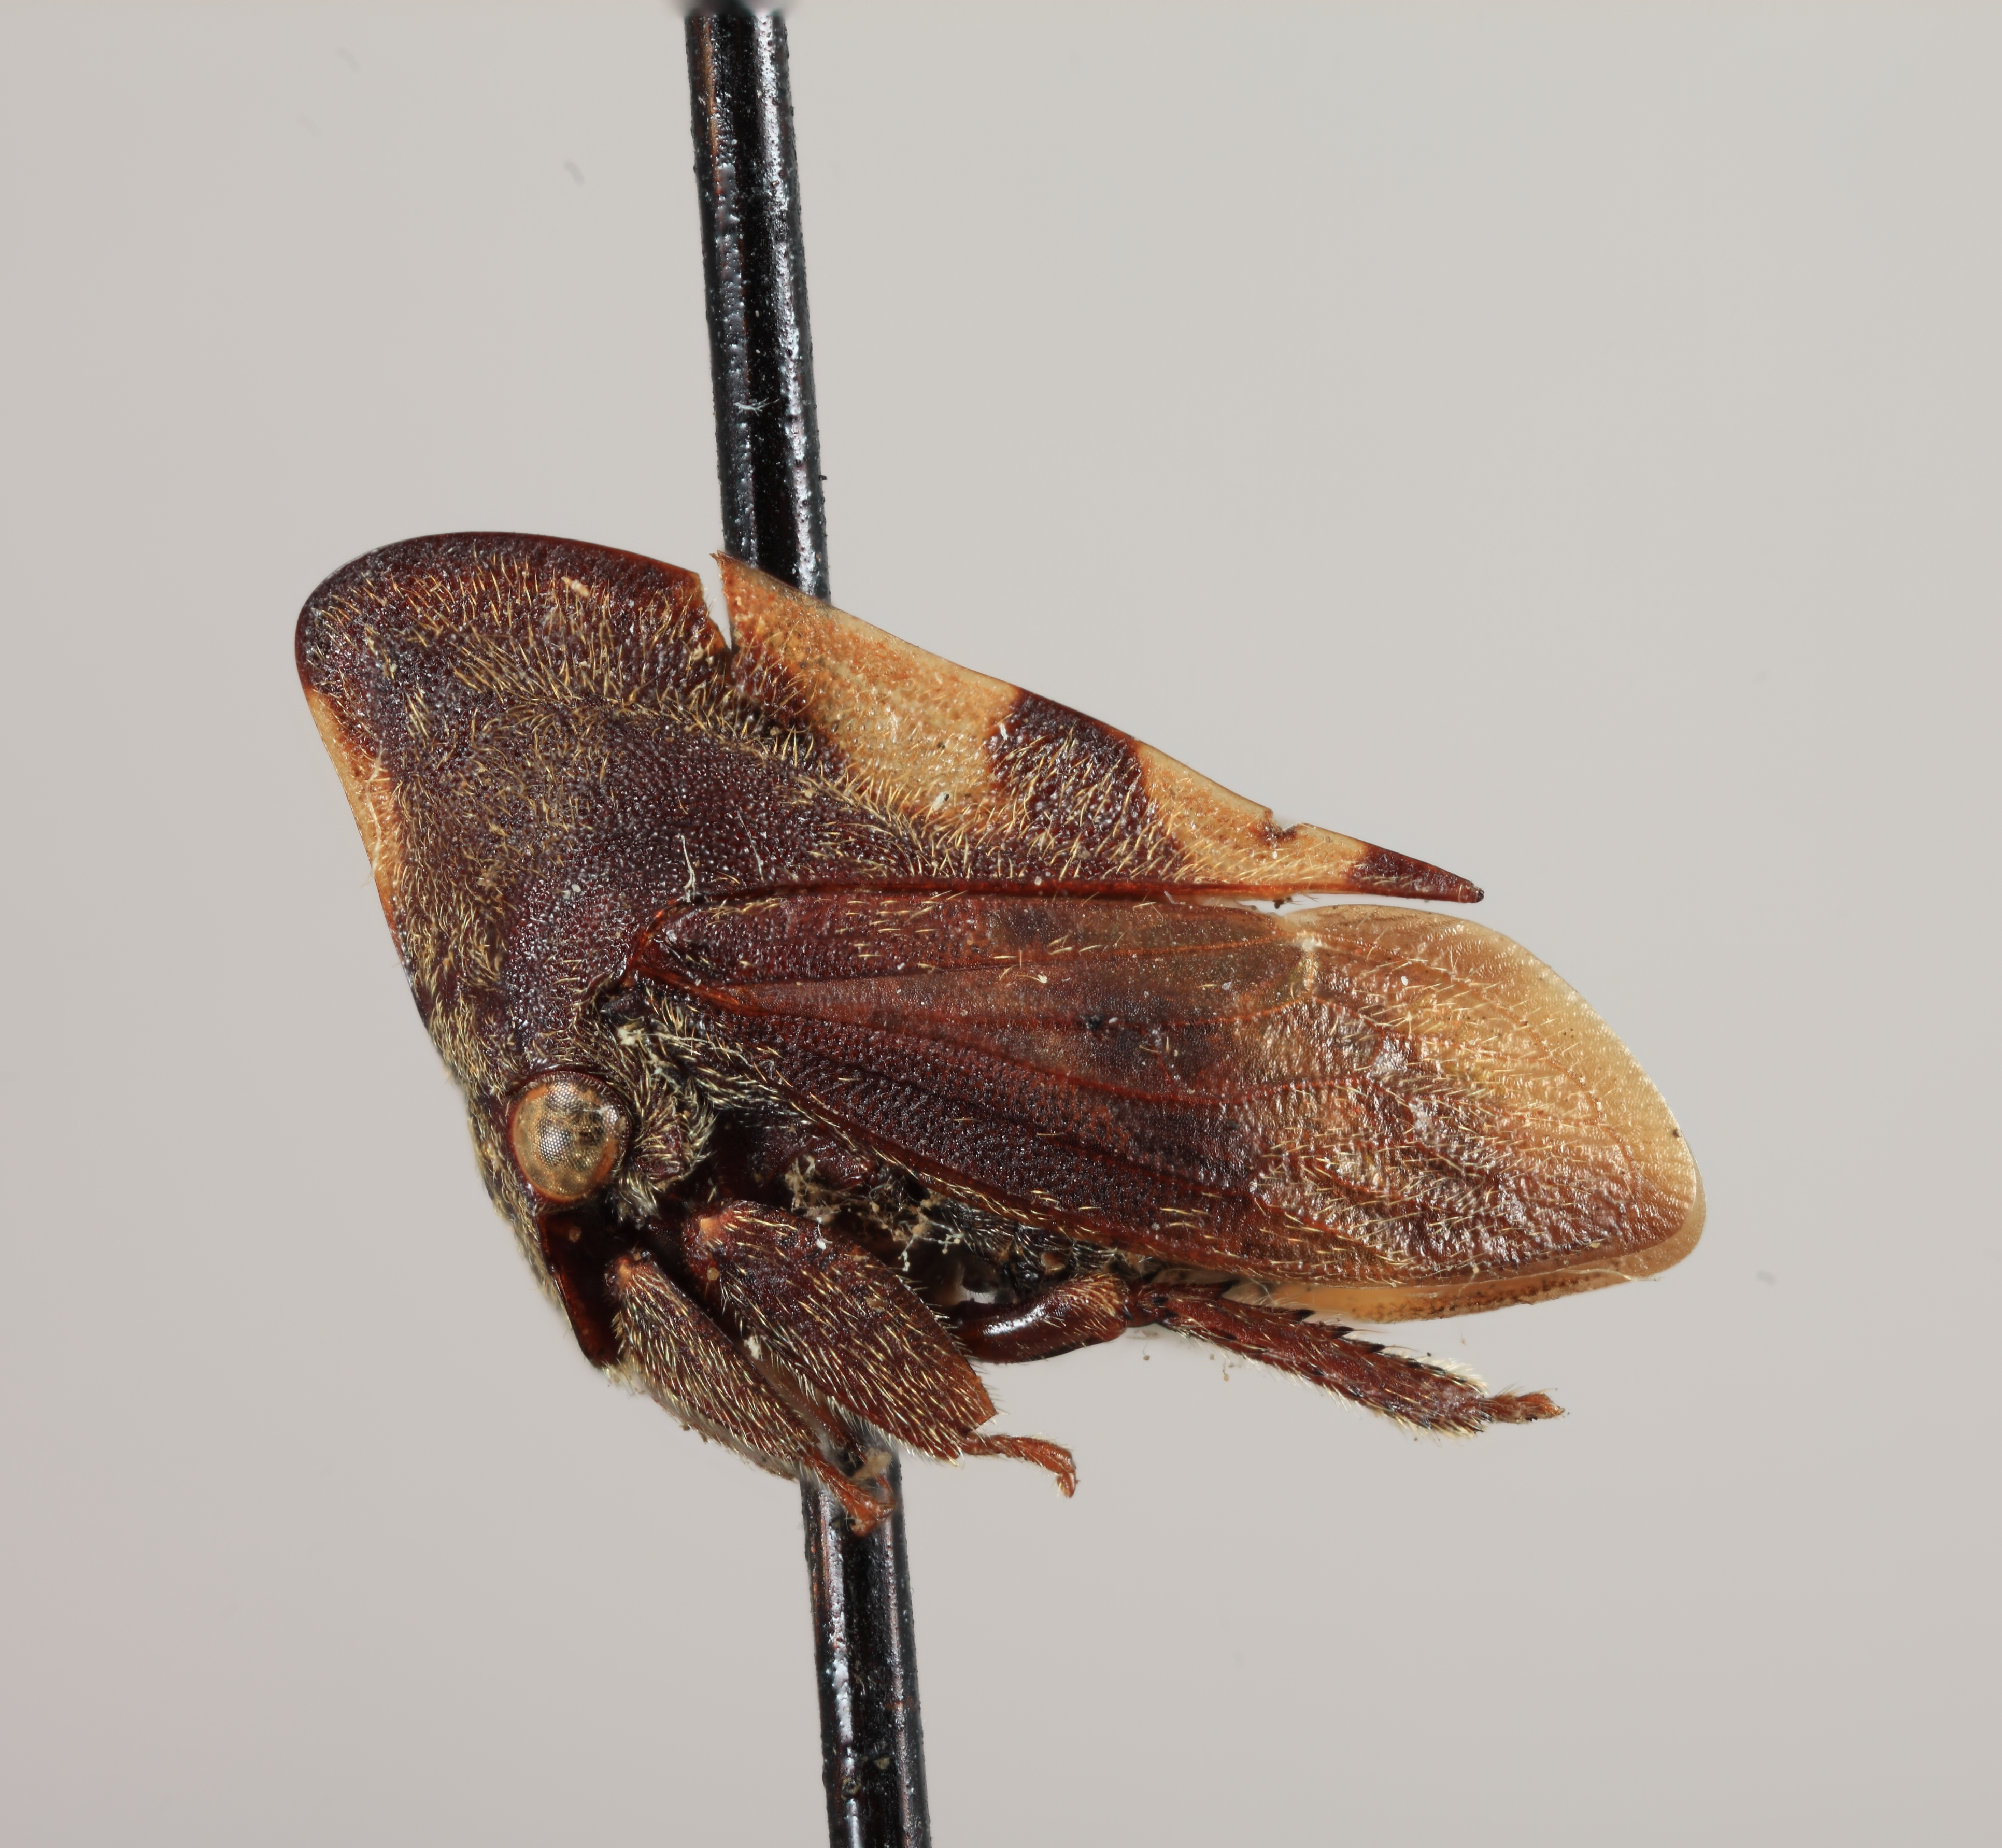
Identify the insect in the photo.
Leioscyta trimaculata
